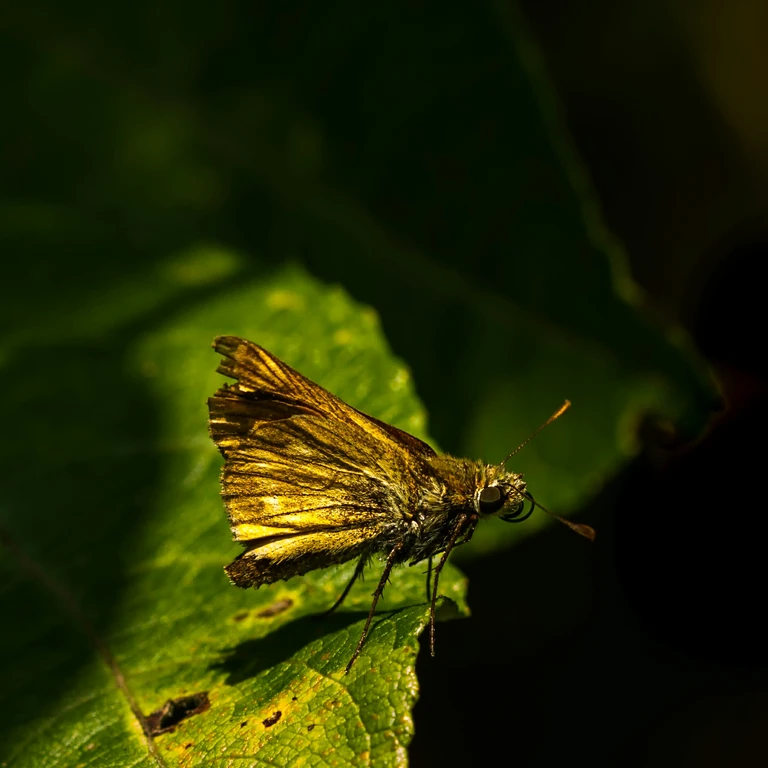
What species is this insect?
Ochlodes sylvanus (also Ochlodes venata)
